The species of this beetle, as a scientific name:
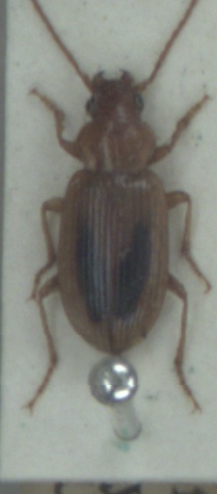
Dicheirotrichus obsoletus
